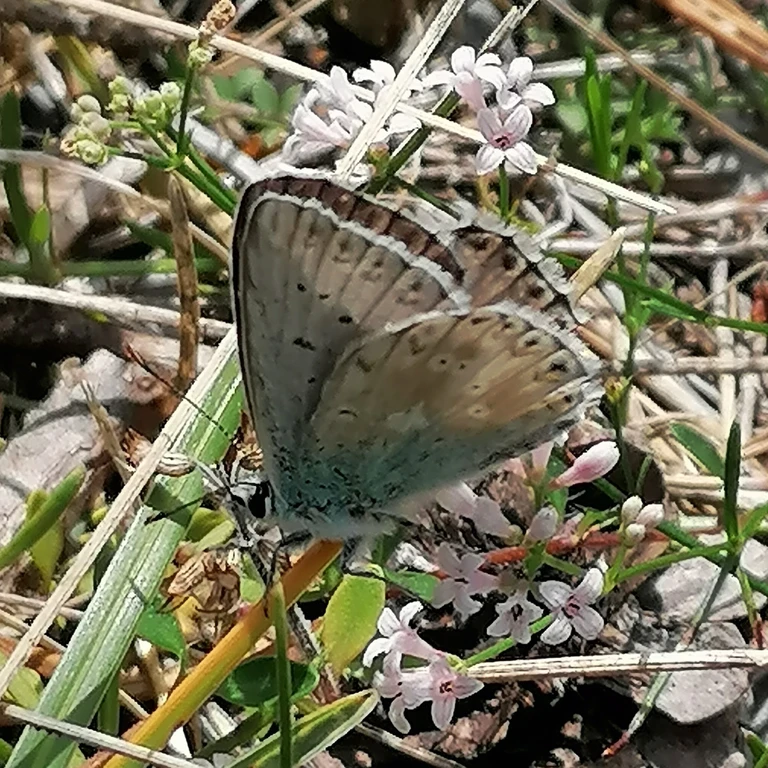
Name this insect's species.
Lysandra coridon
